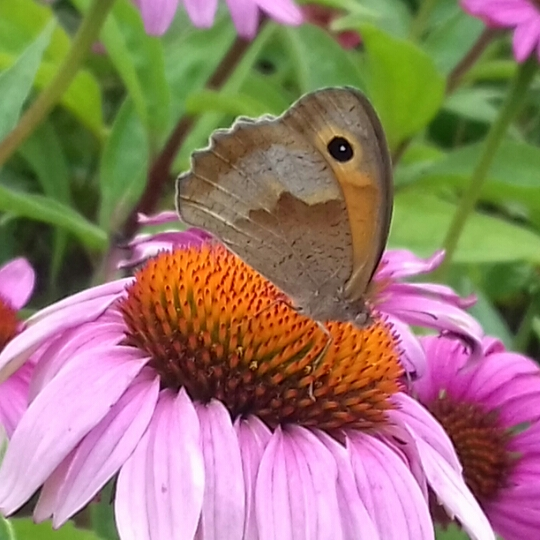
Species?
Maniola jurtina
